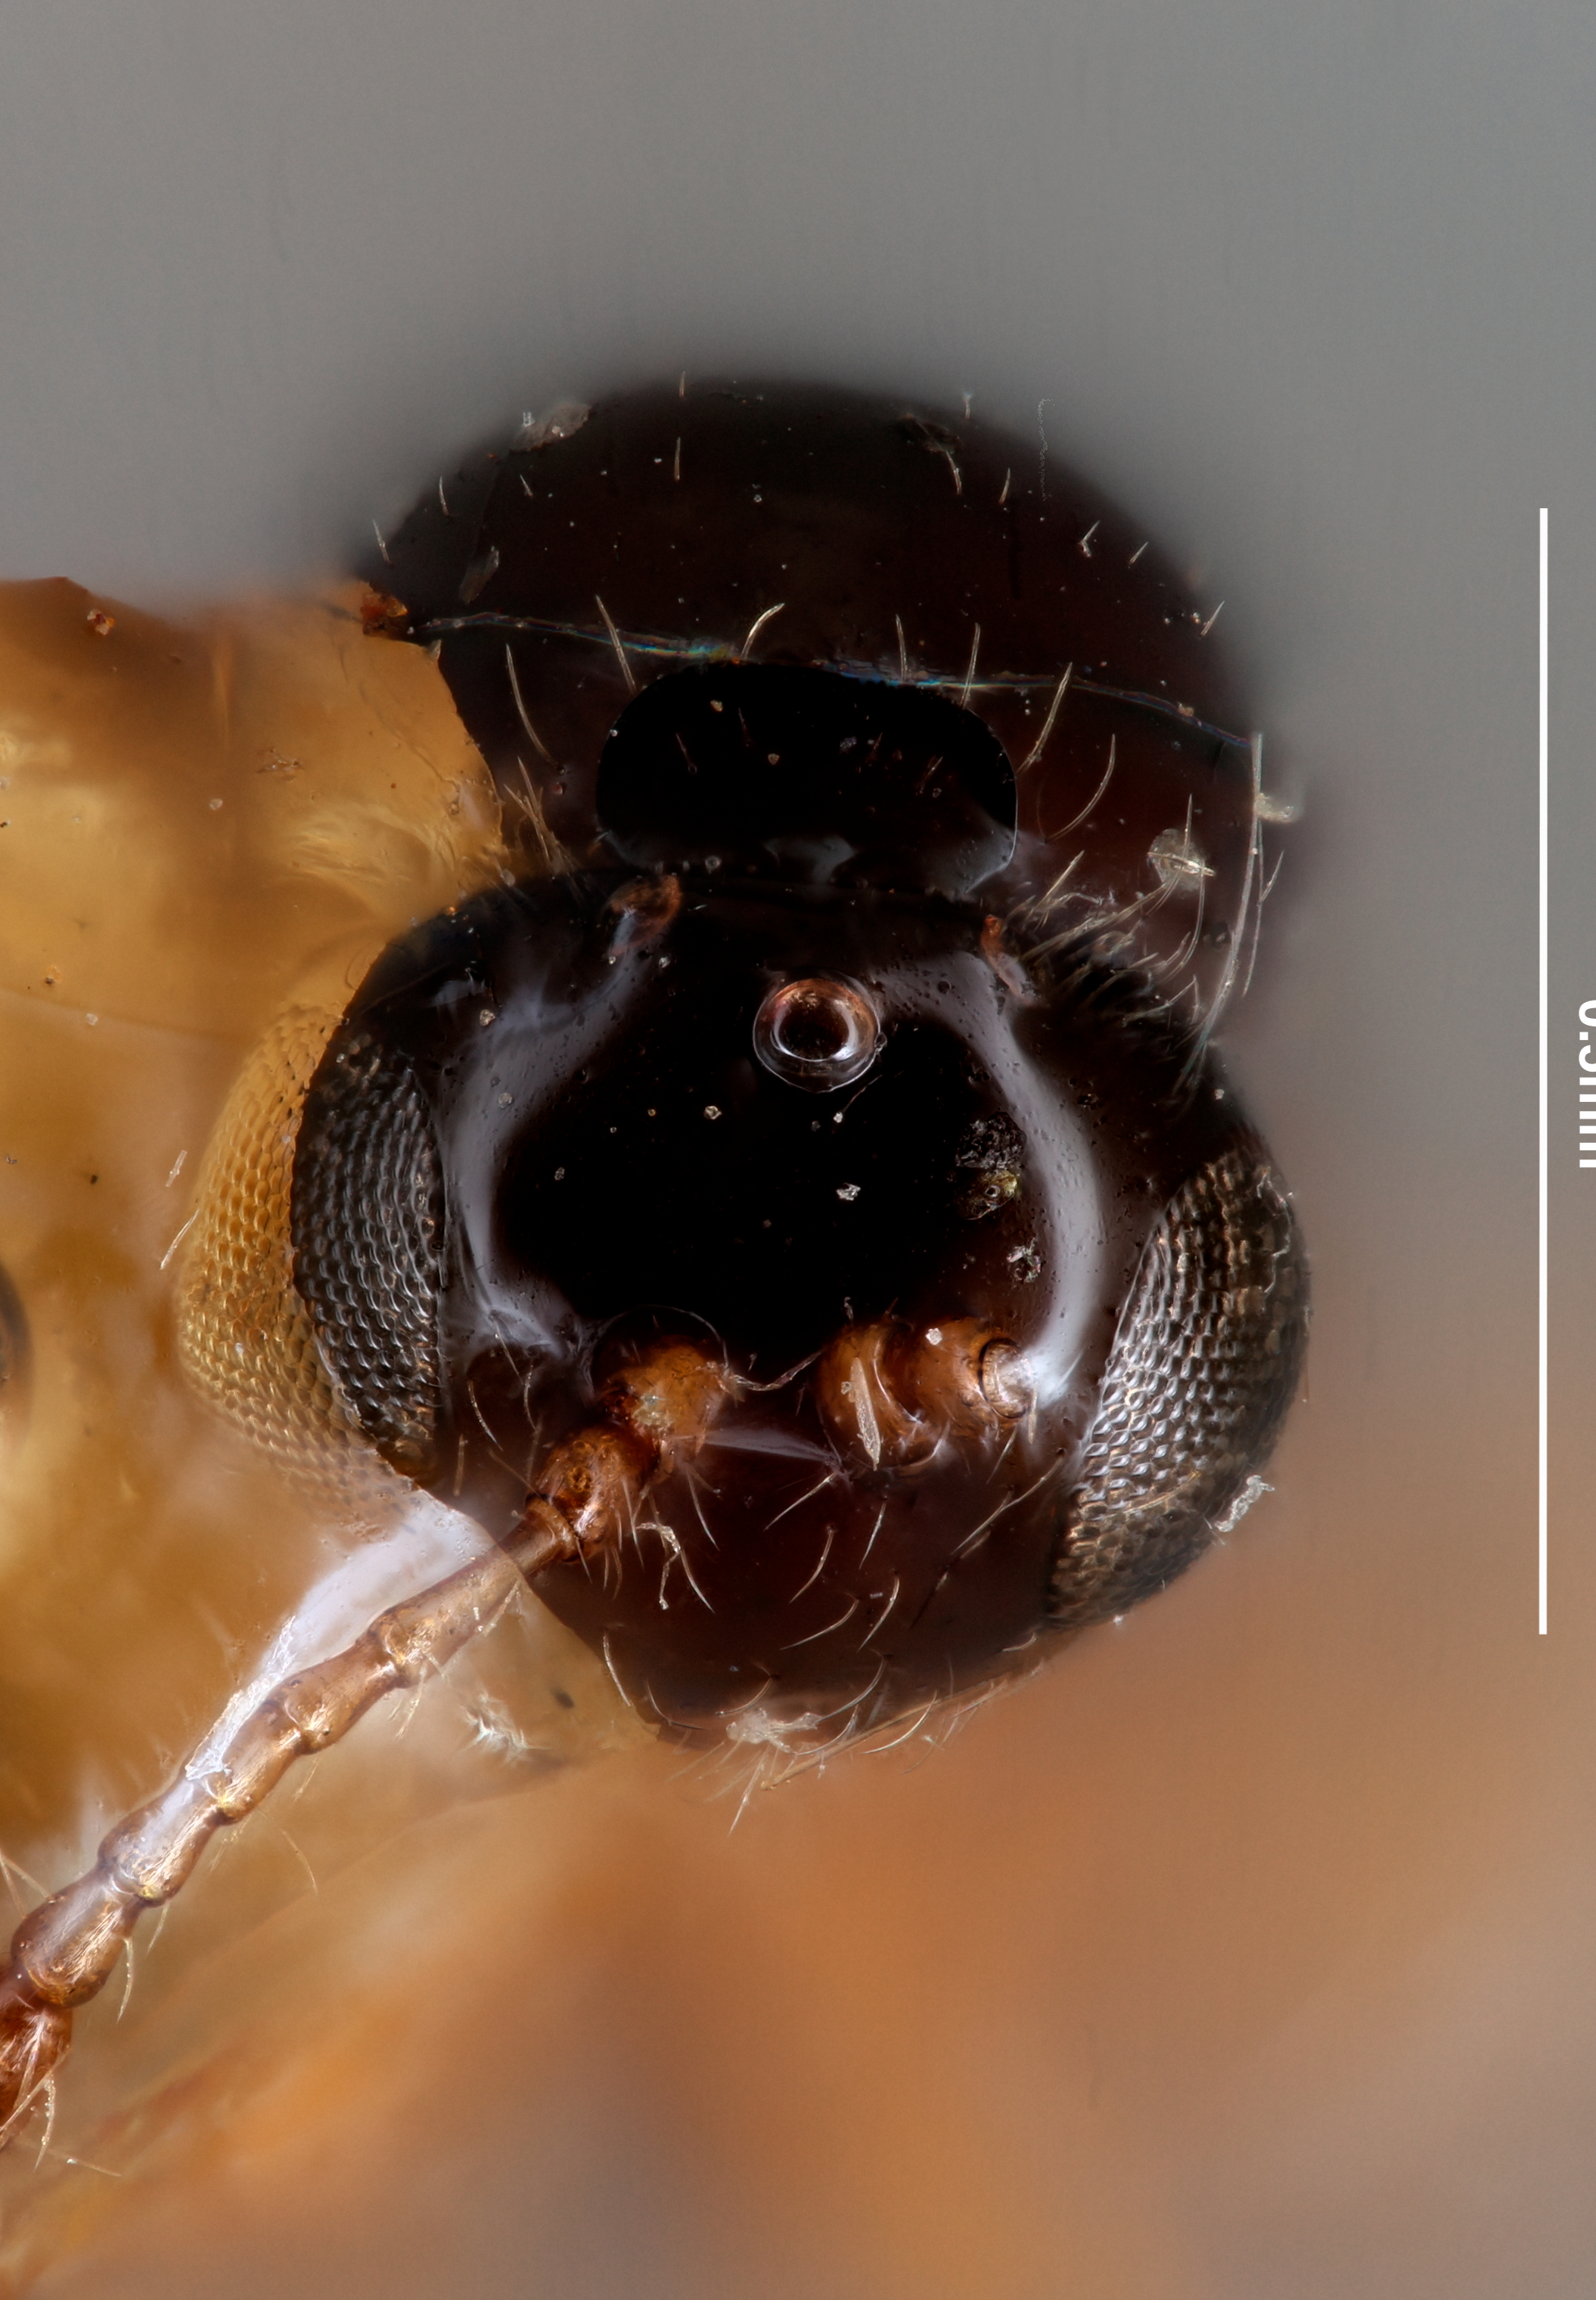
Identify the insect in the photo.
Pseudeucoila weldi
